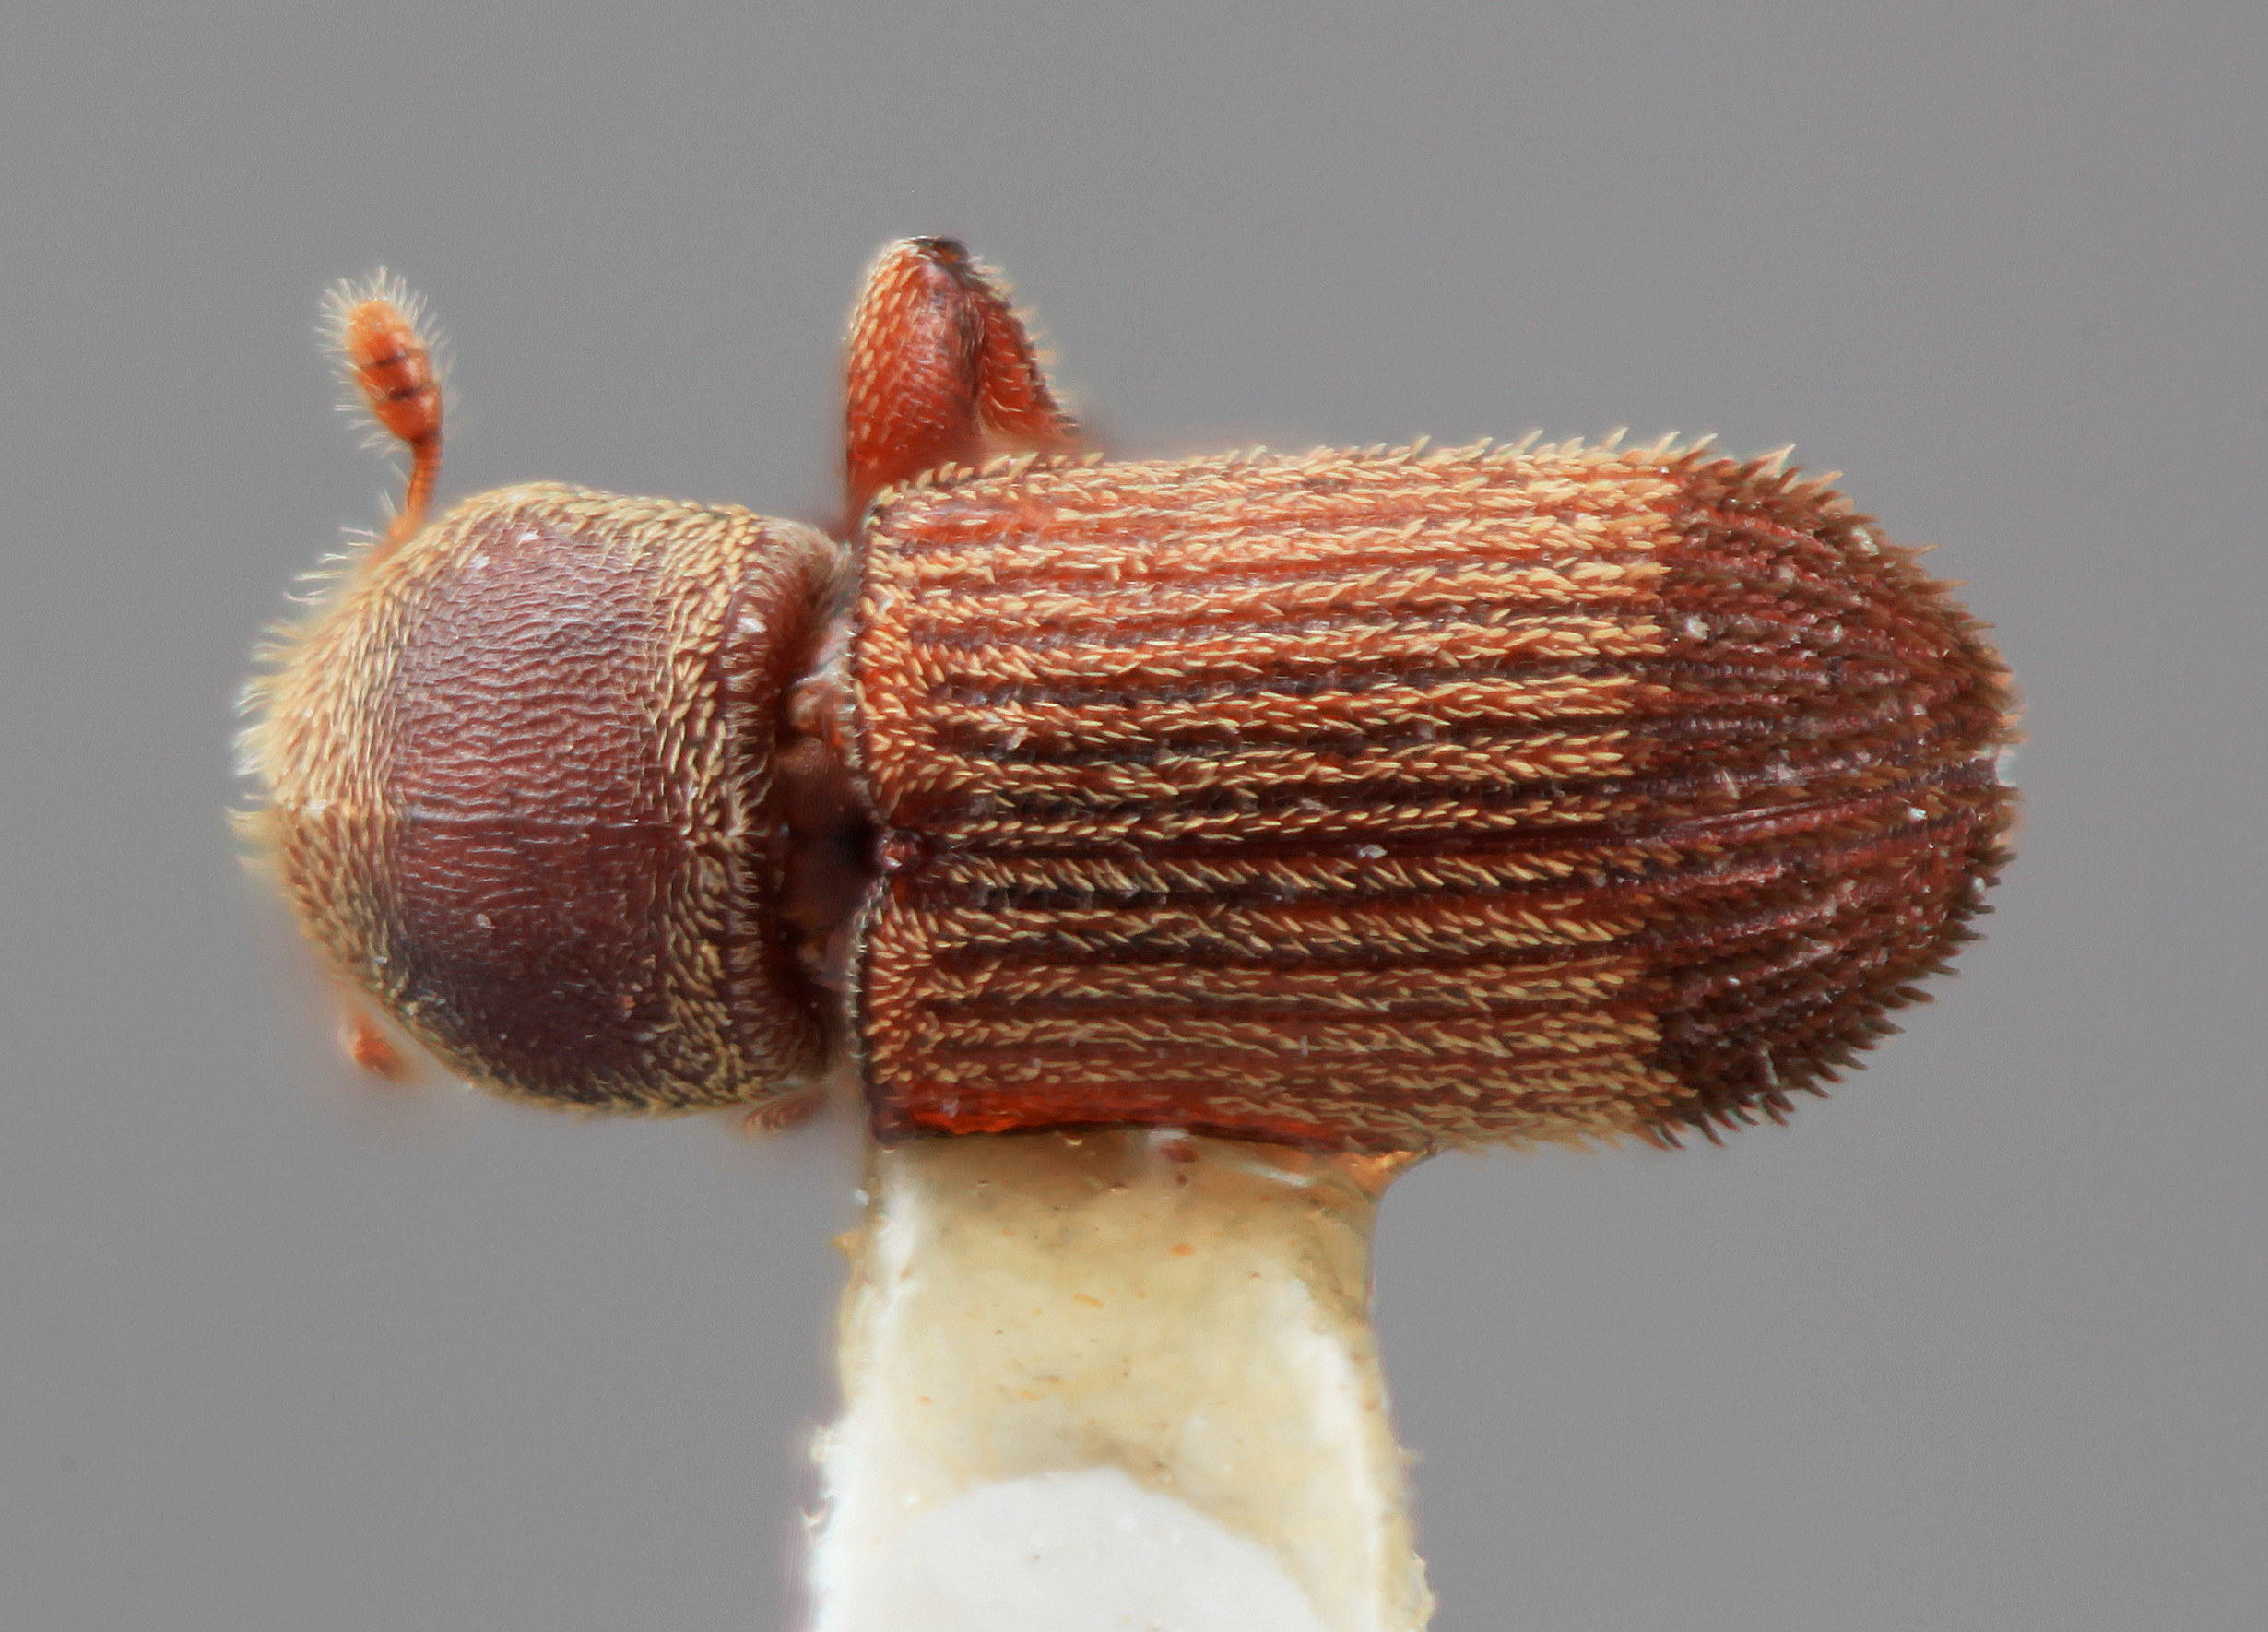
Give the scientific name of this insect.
Cnesinus atrodeclivis
